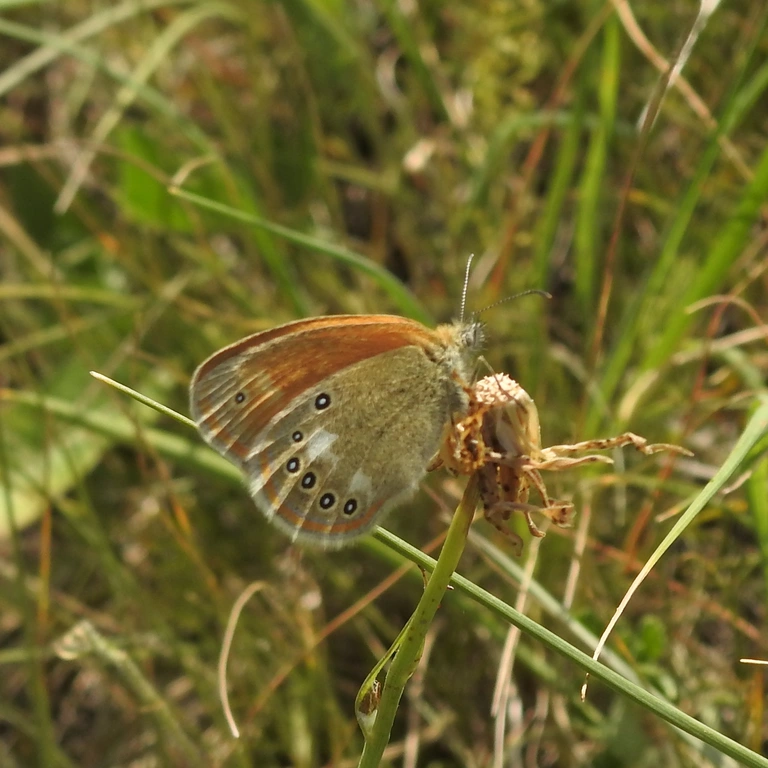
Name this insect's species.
Coenonympha glycerion (also Coenonympha iphis)
